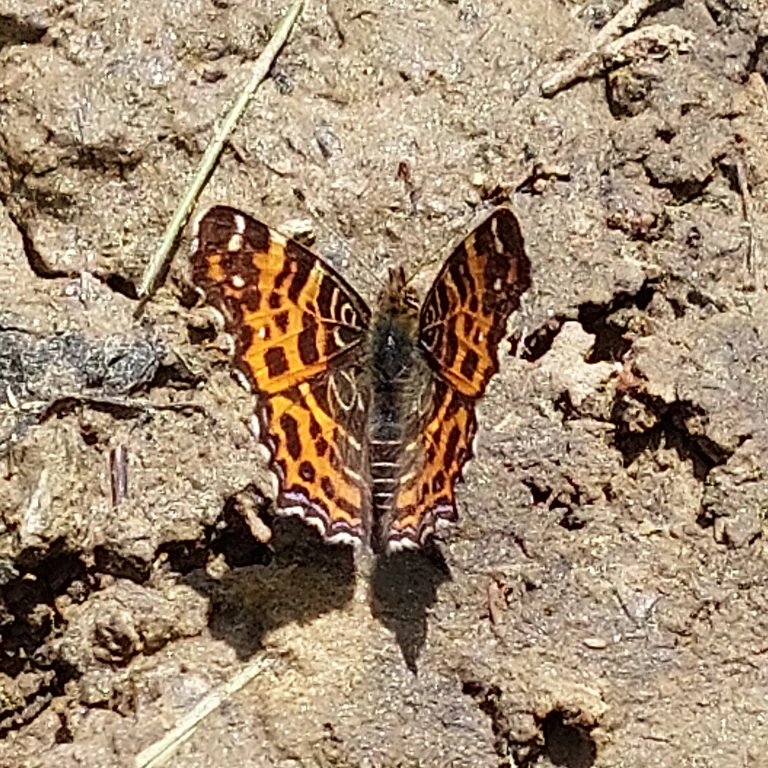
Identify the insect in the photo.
Araschnia levana
